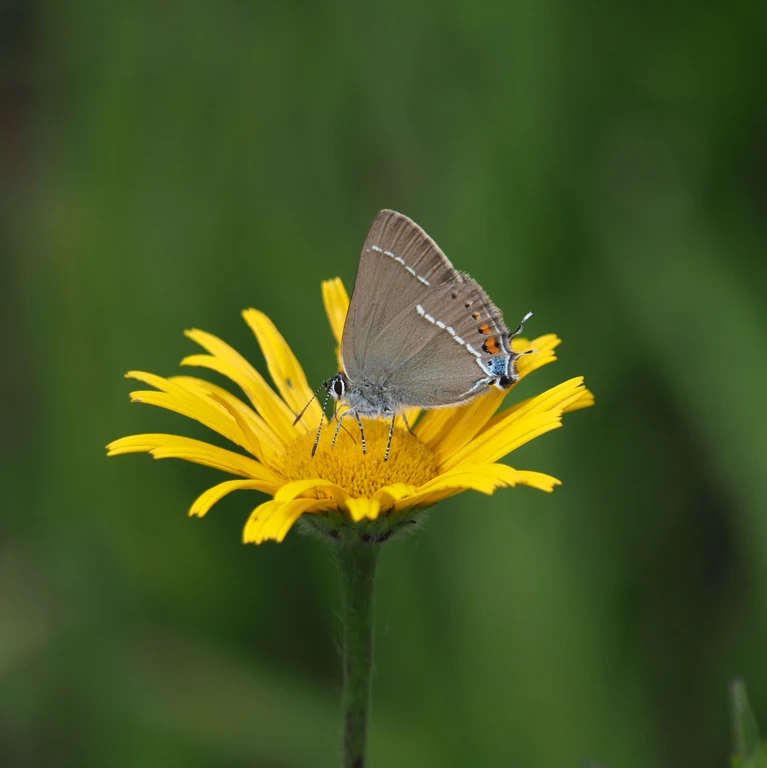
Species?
Satyrium spini (also Tuttiola spini)
